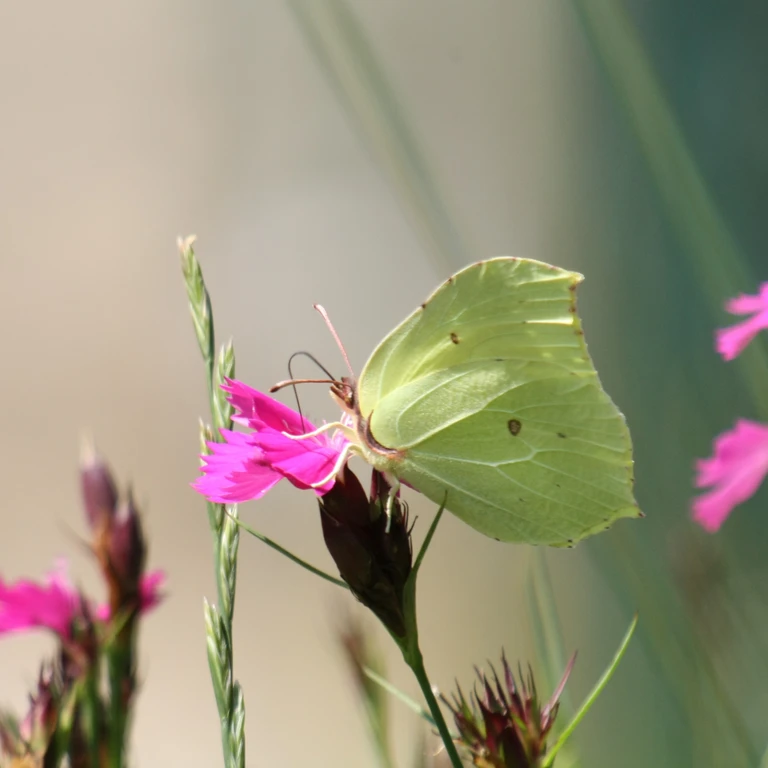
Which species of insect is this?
Gonepteryx rhamni
